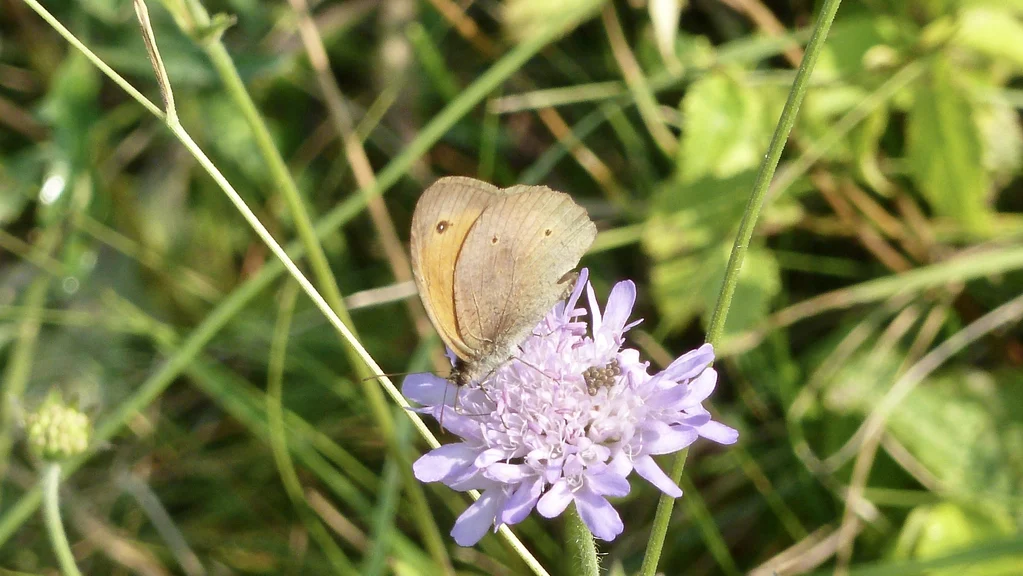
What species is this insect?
Maniola jurtina
